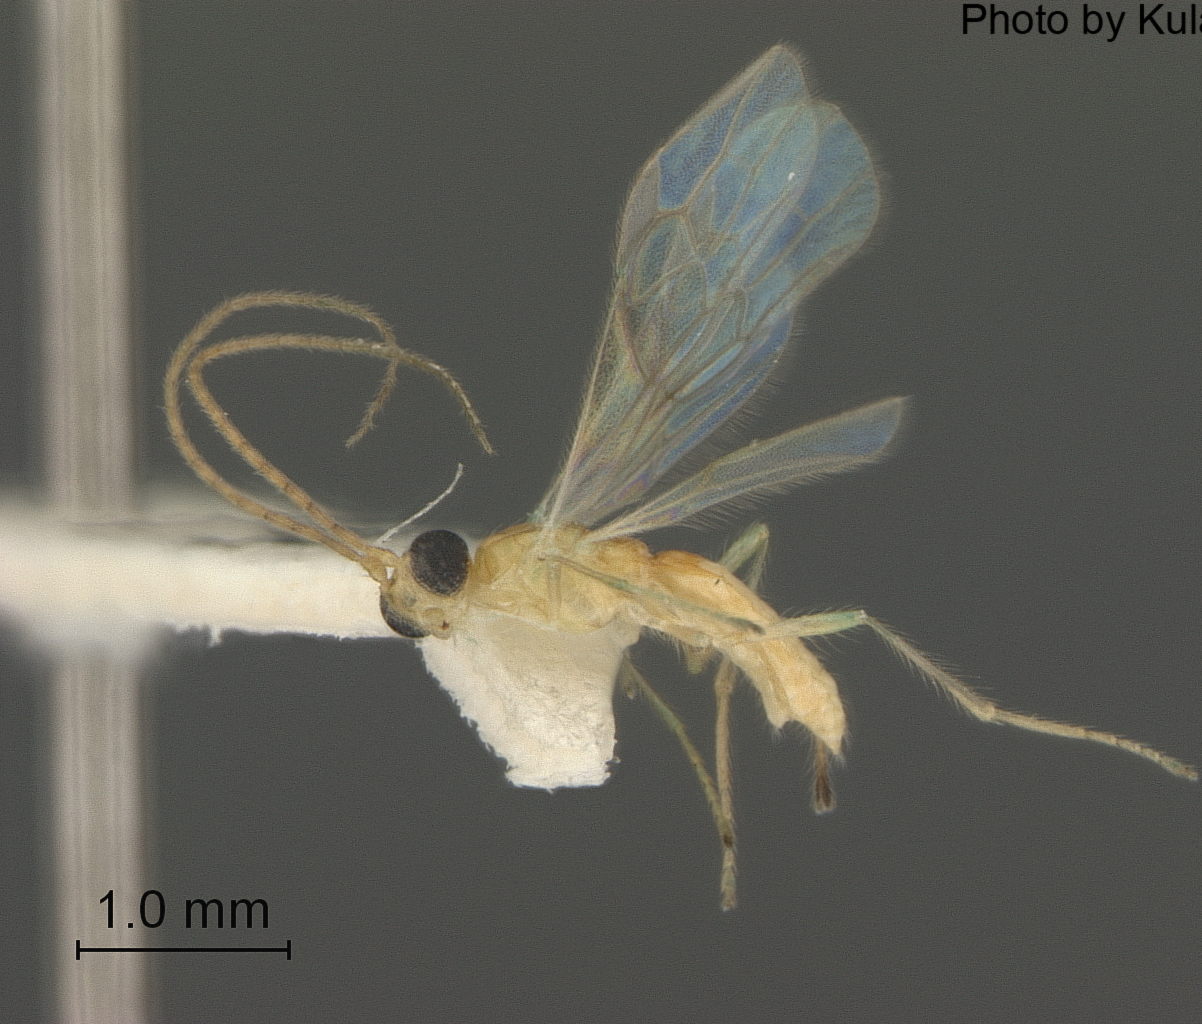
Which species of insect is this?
Allobracon leguminis
